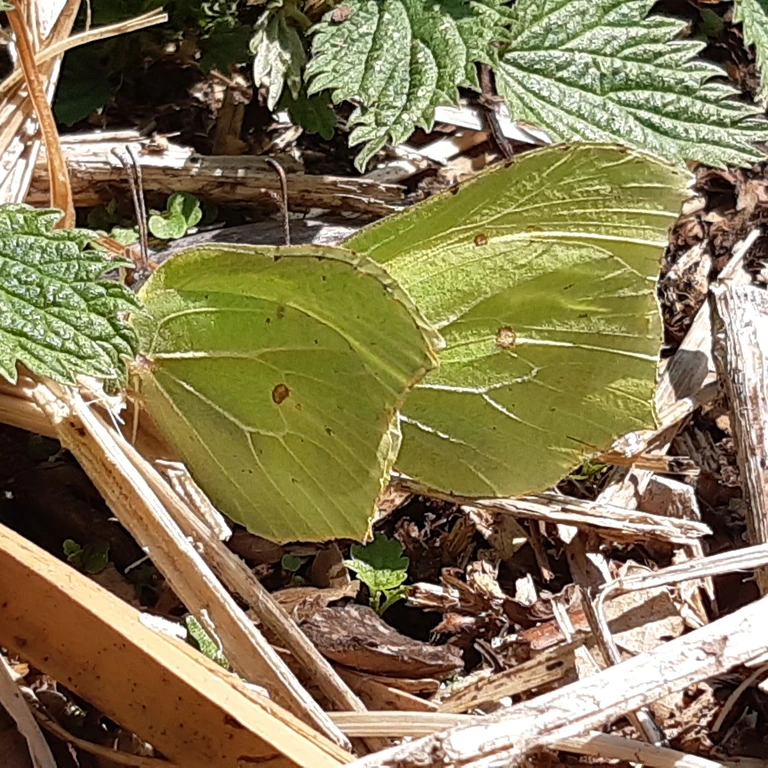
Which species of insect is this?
Gonepteryx rhamni
